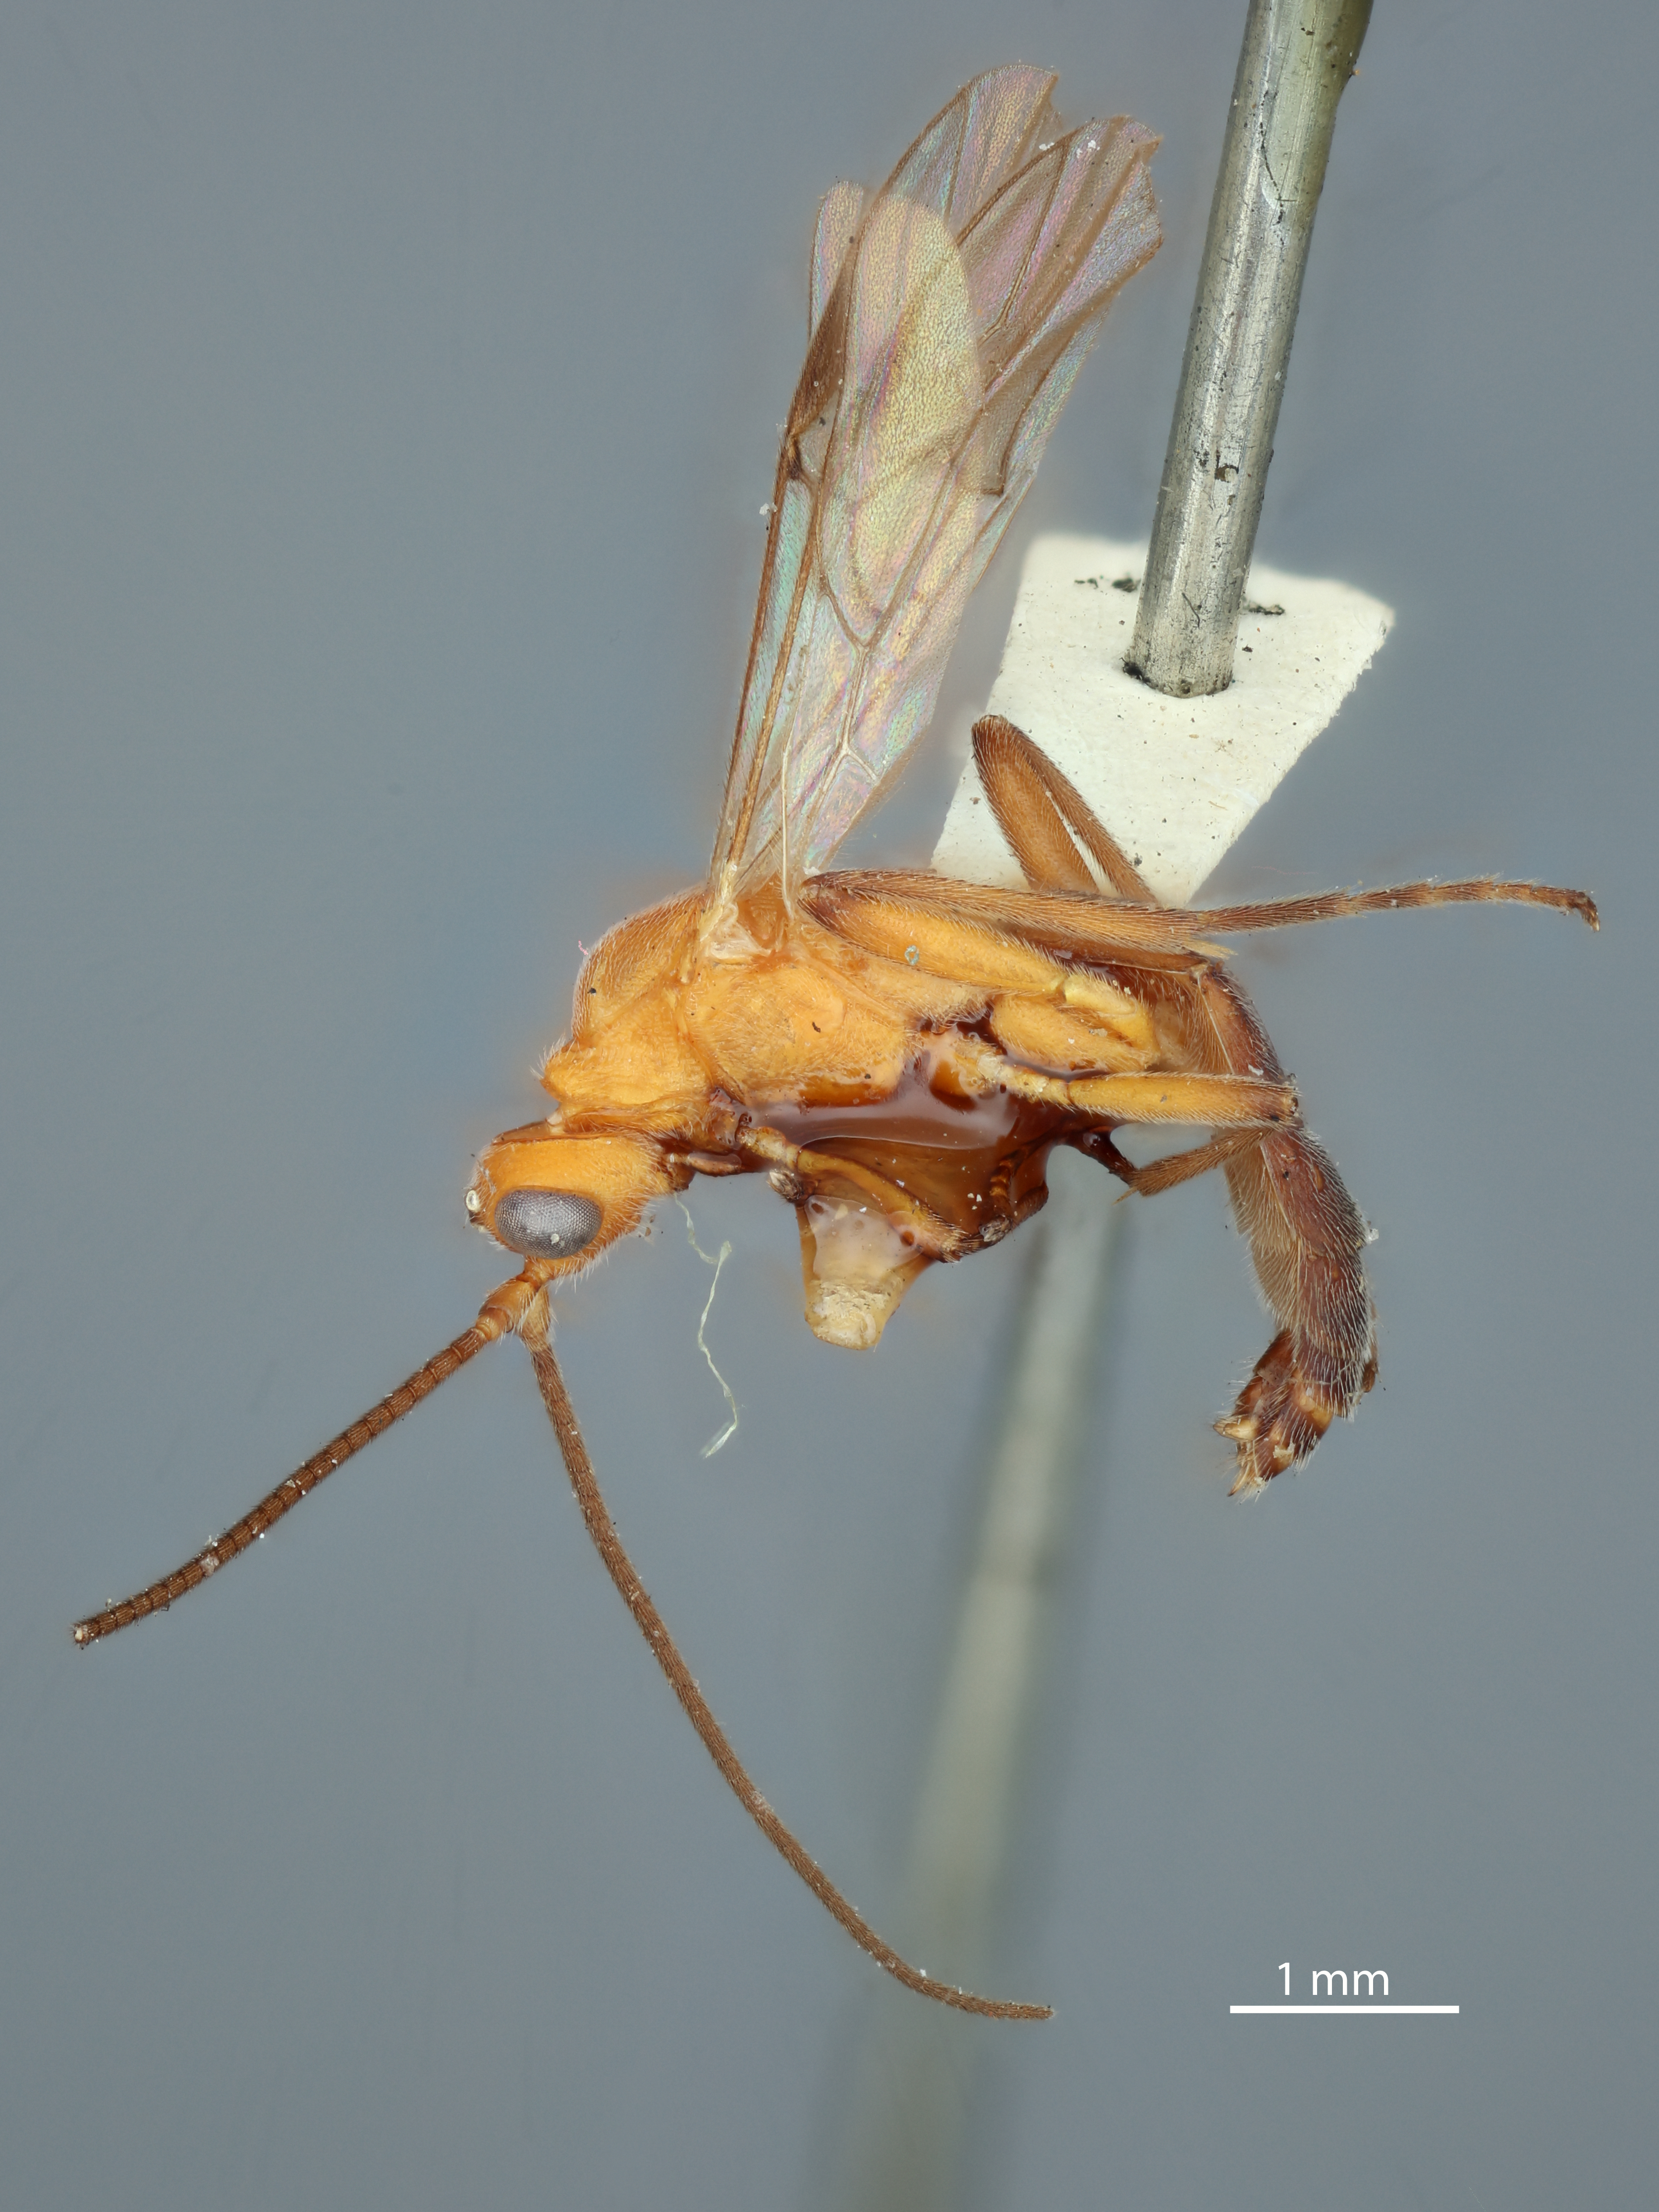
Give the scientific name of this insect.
Rogas melanosoma
